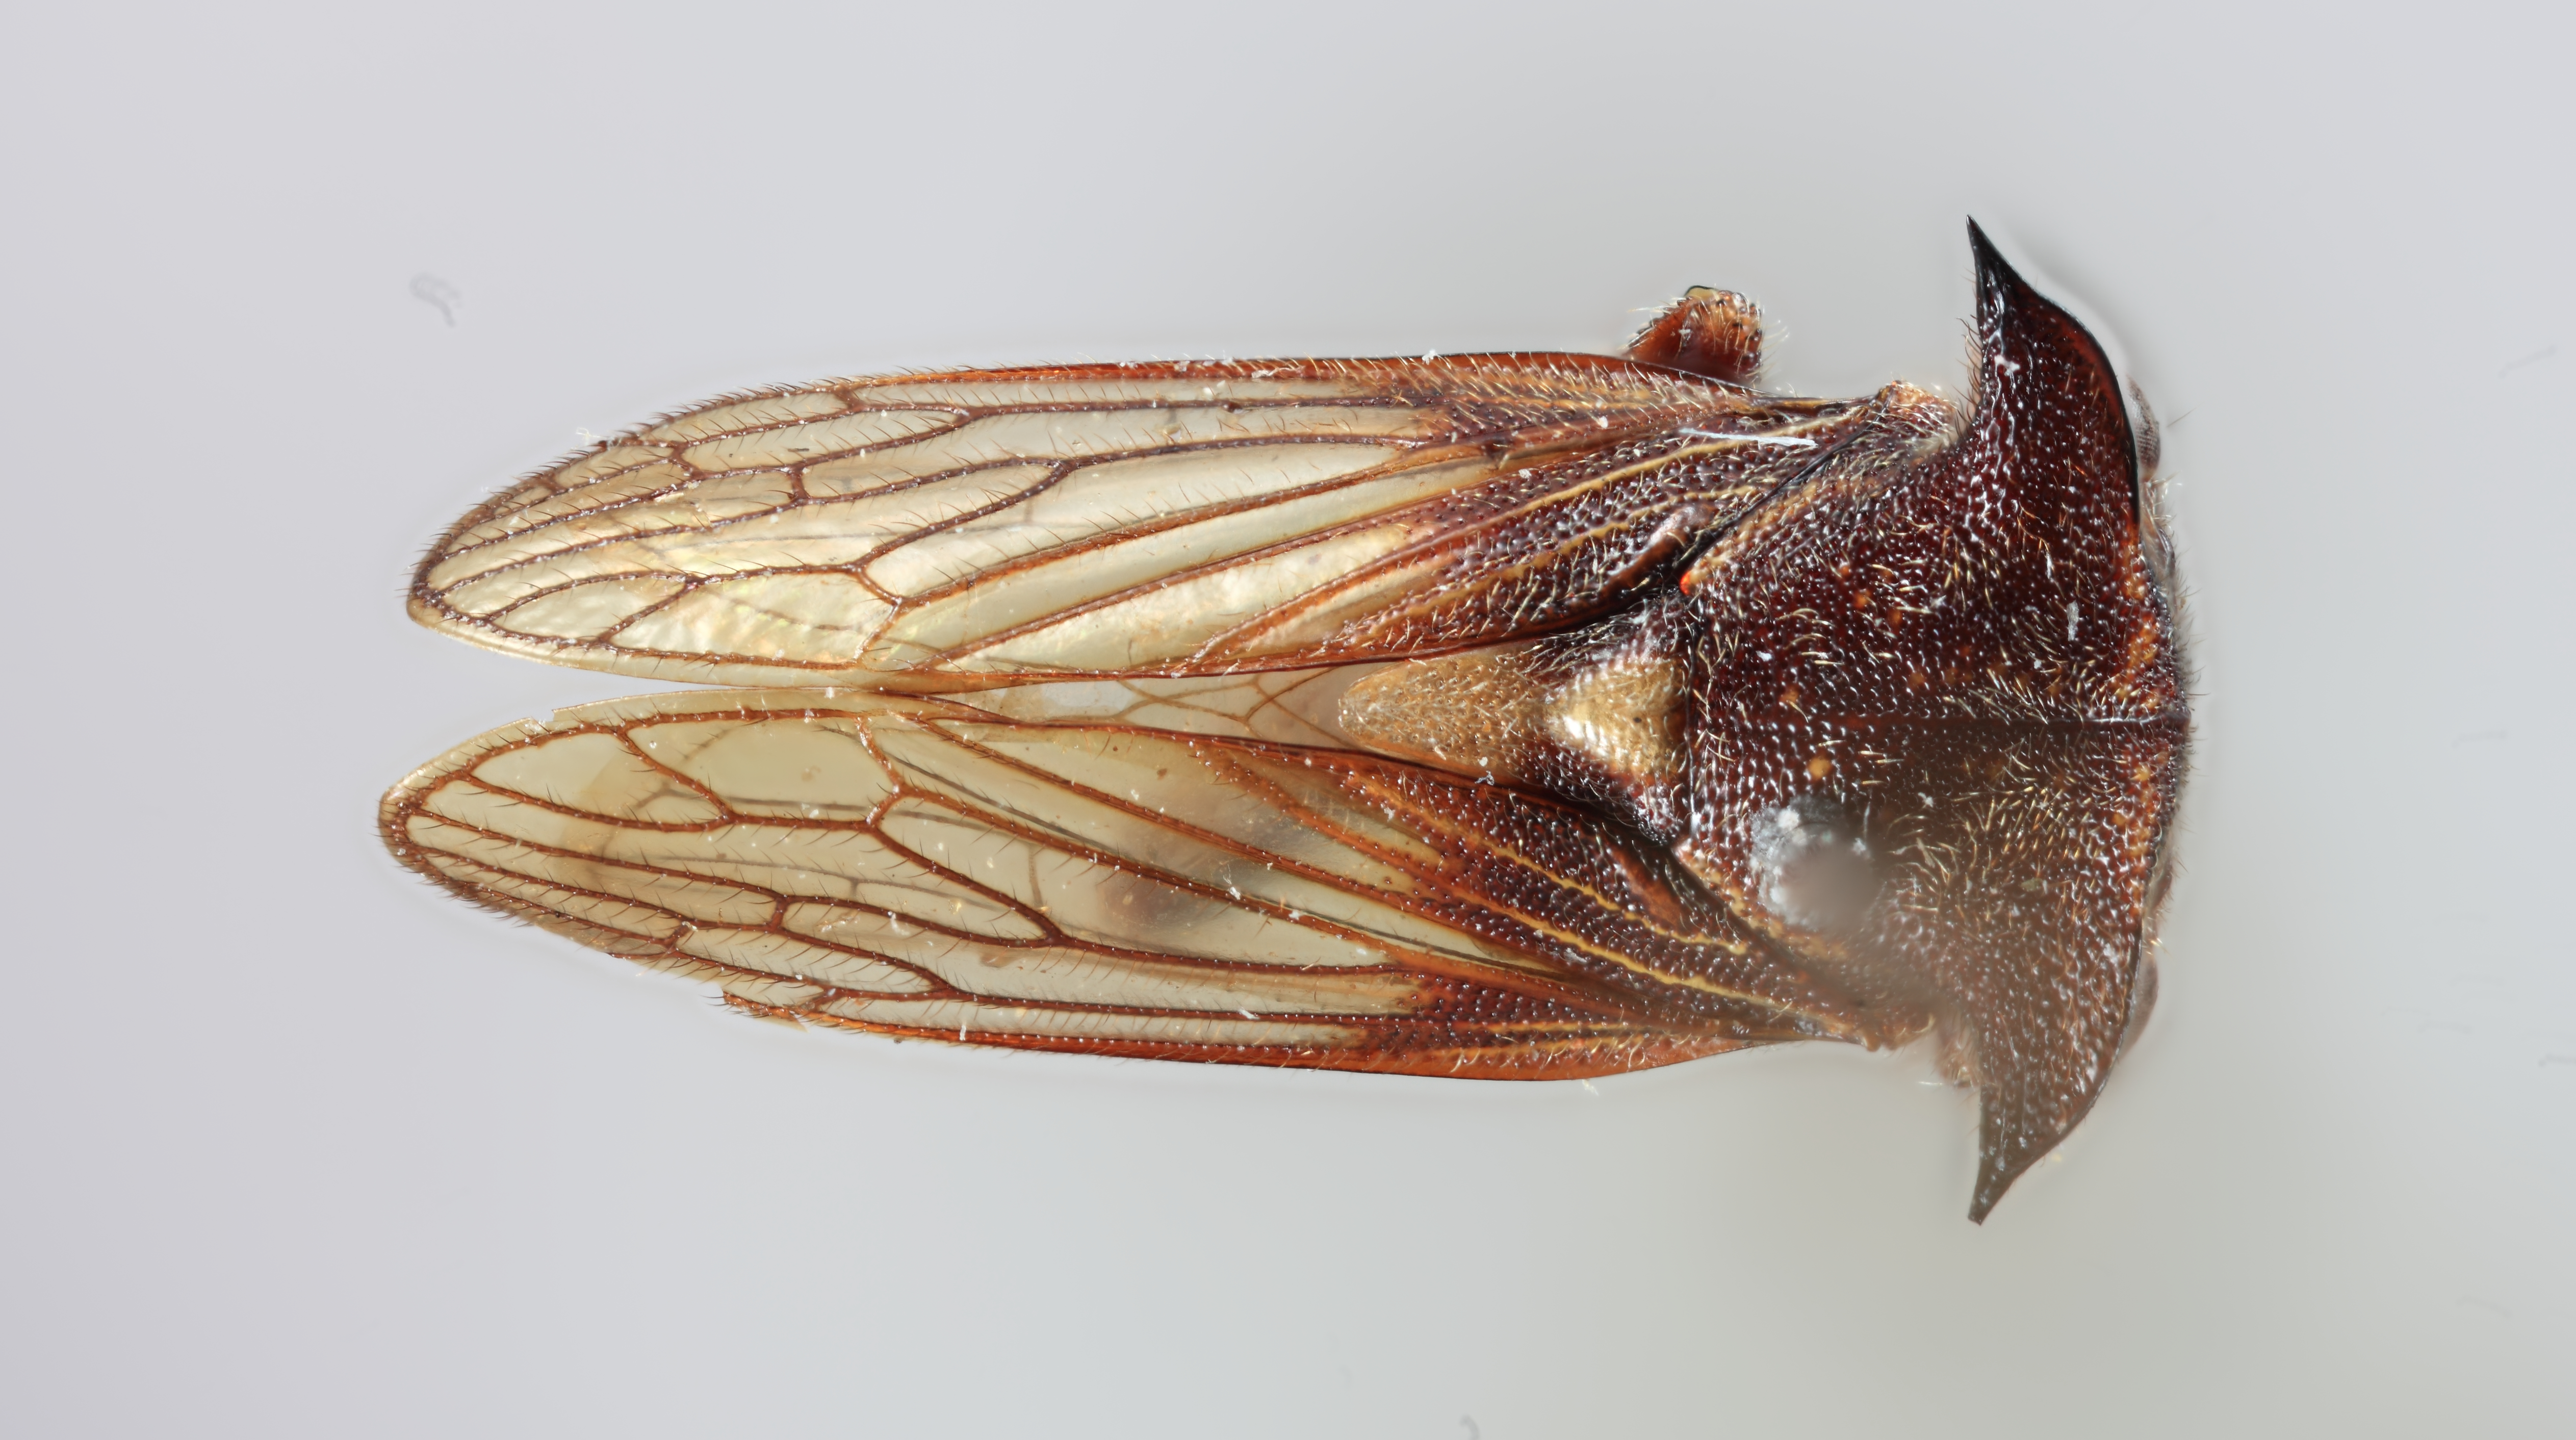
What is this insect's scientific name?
Tolania melantha
